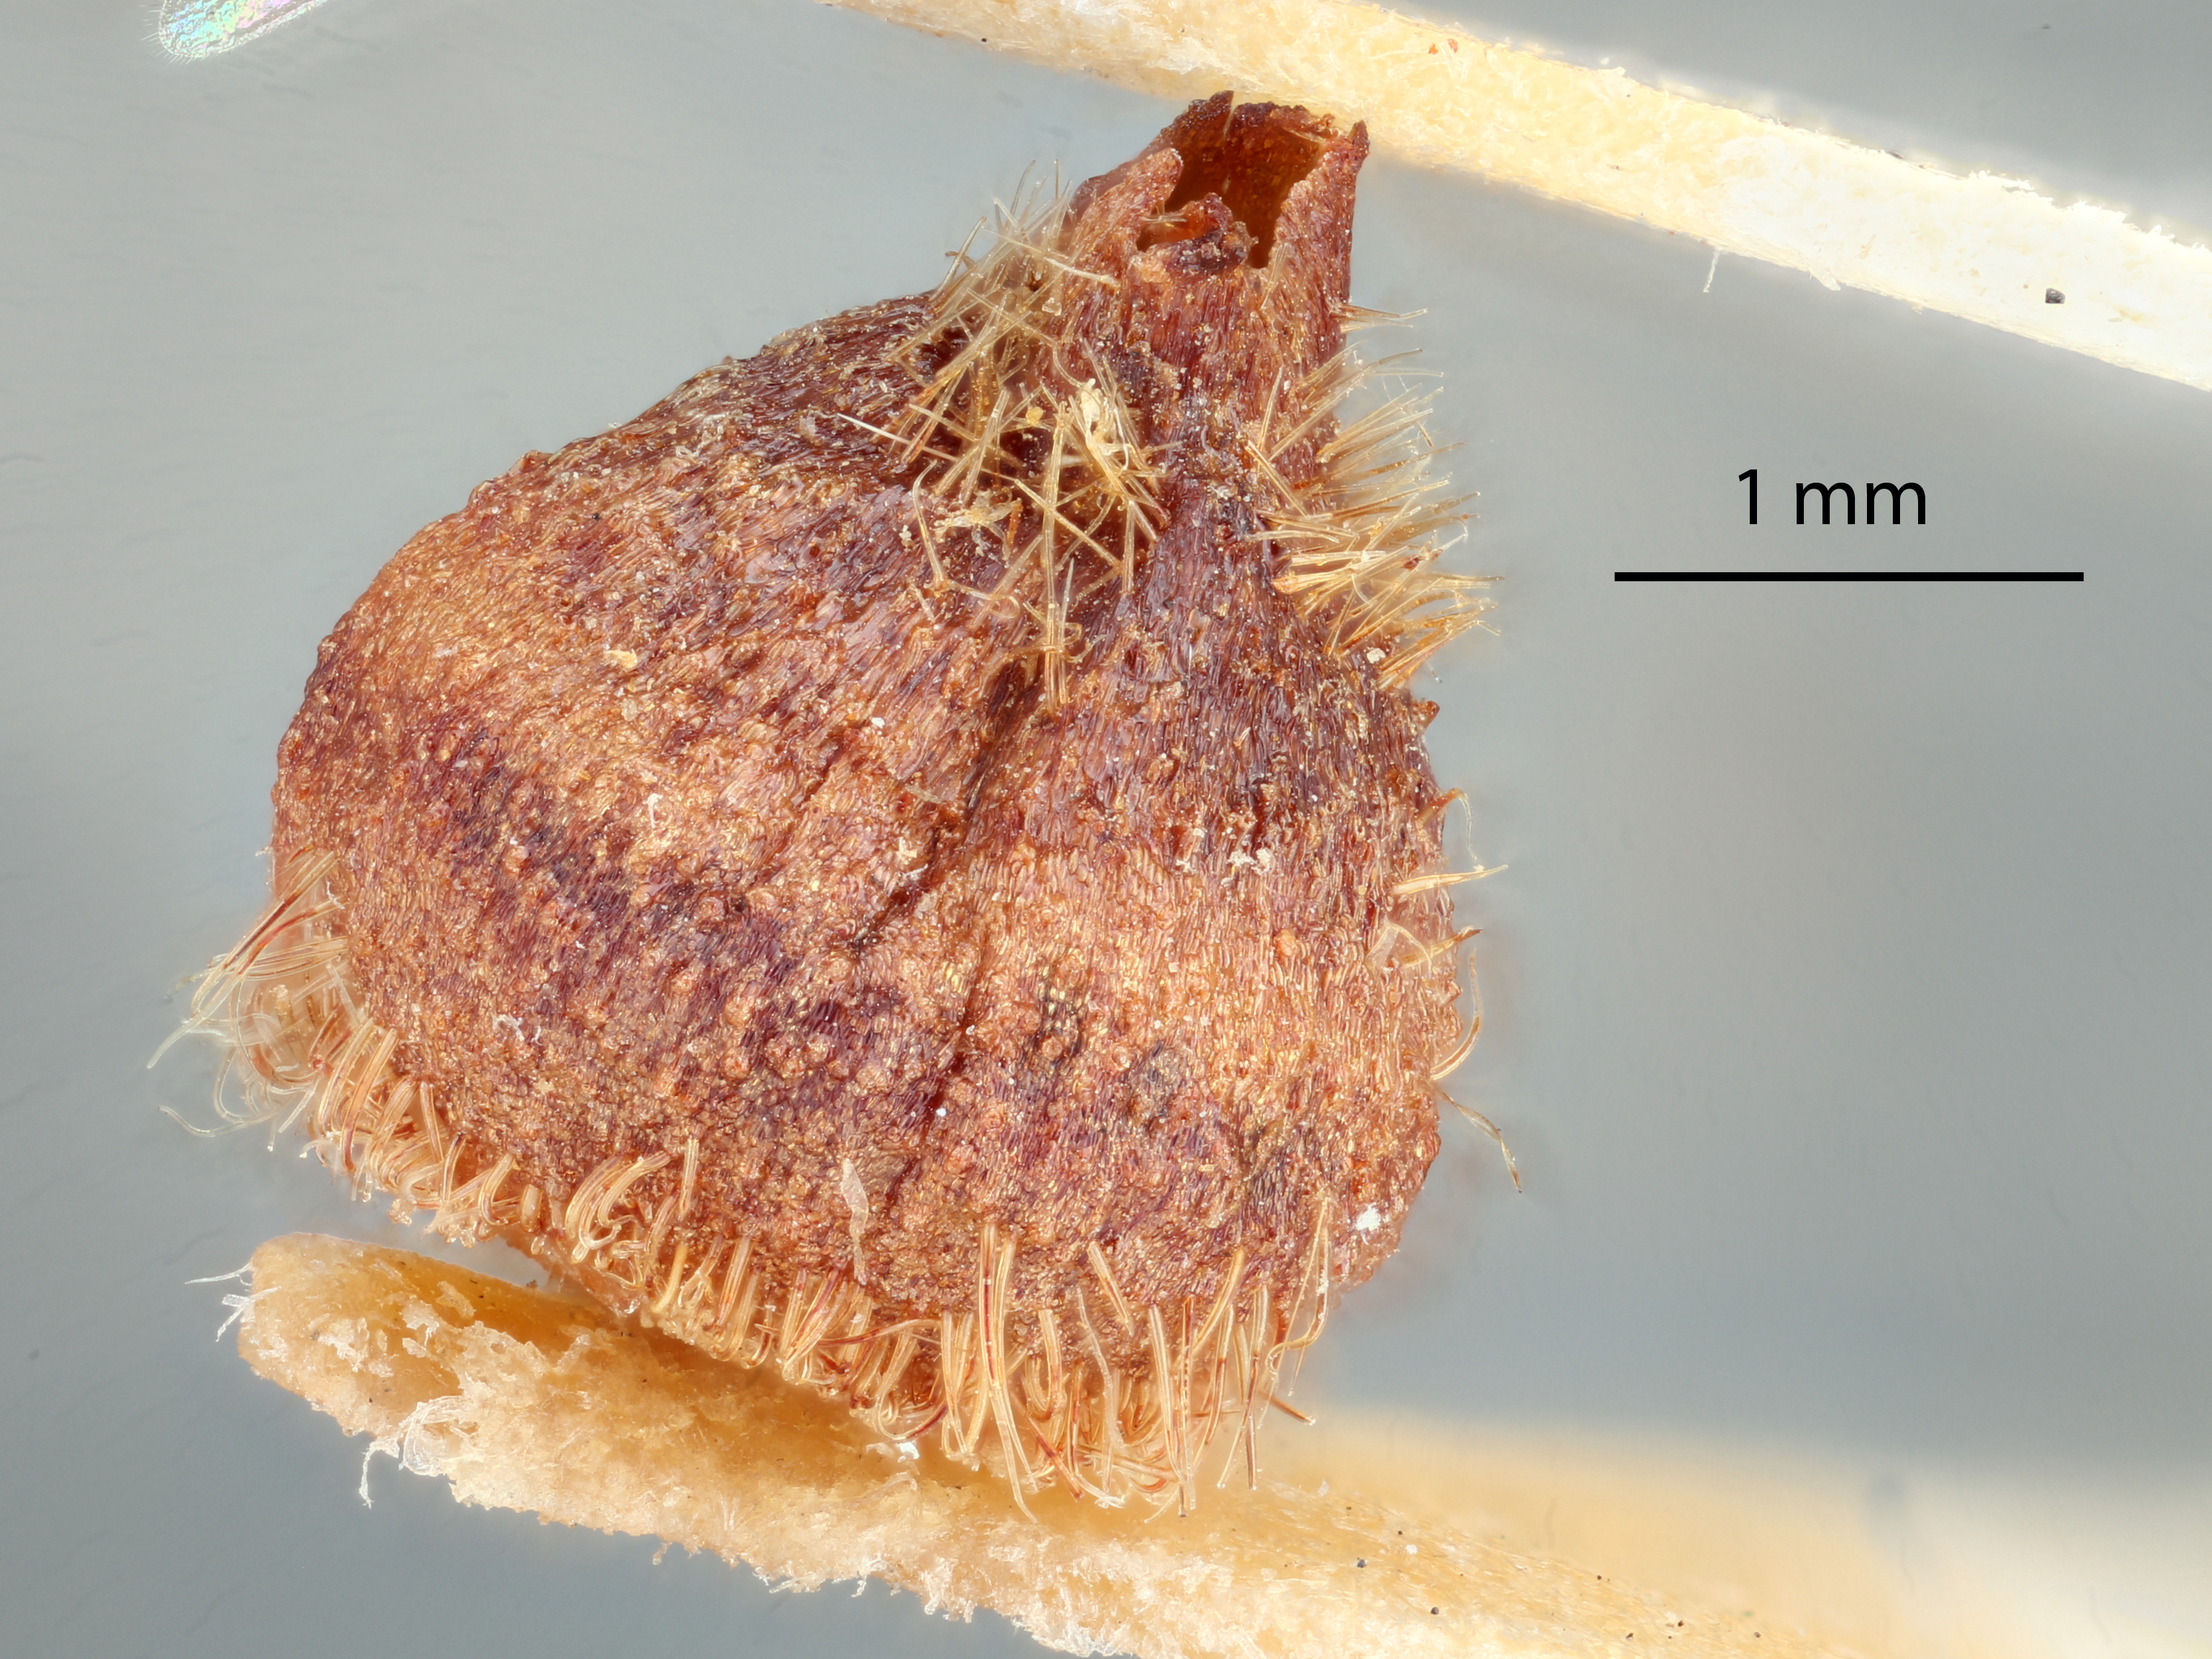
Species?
Diplolepis caepula
